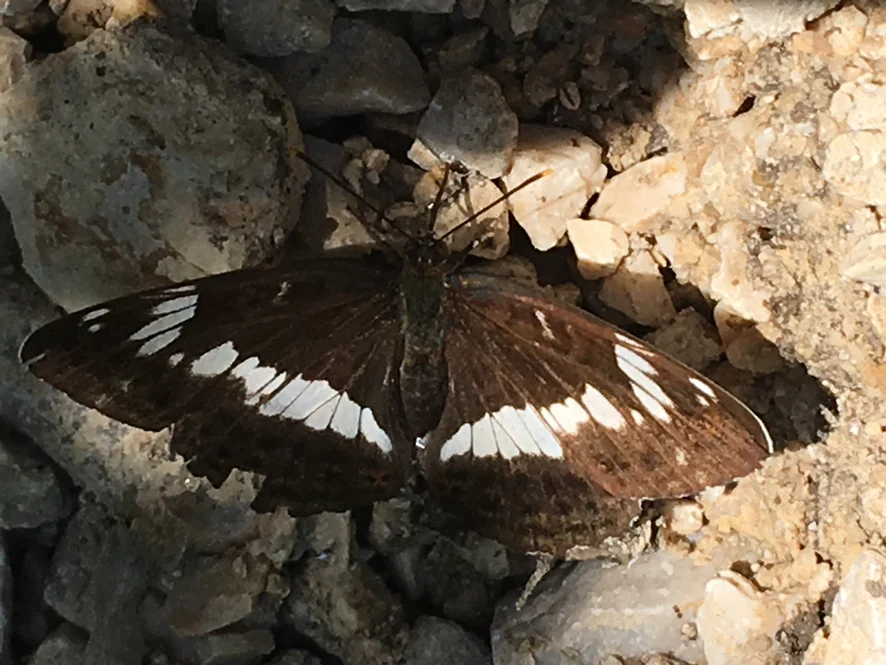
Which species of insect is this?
Limenitis camilla (also Ladoga camilla)
